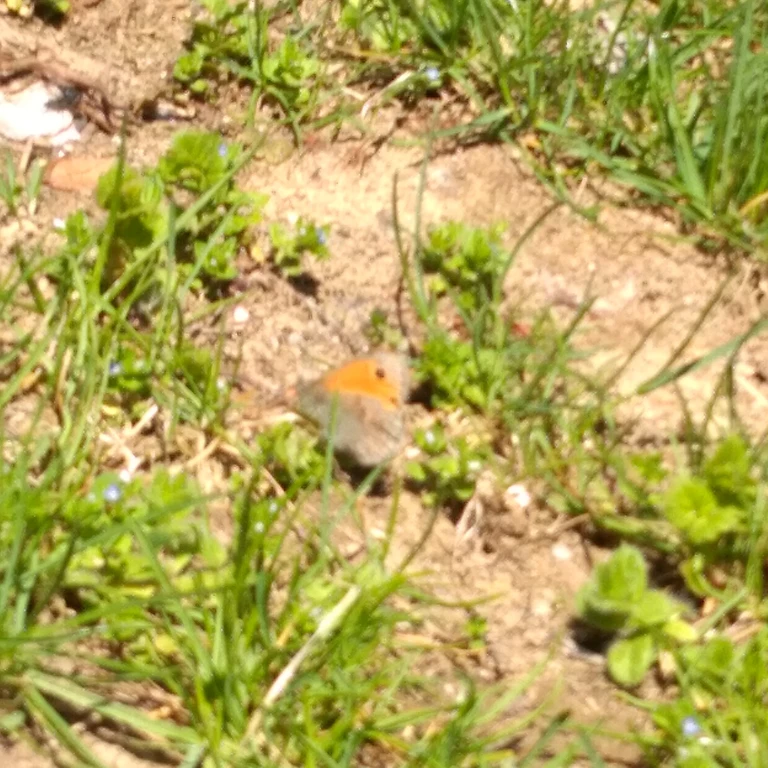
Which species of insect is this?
Coenonympha pamphilus
